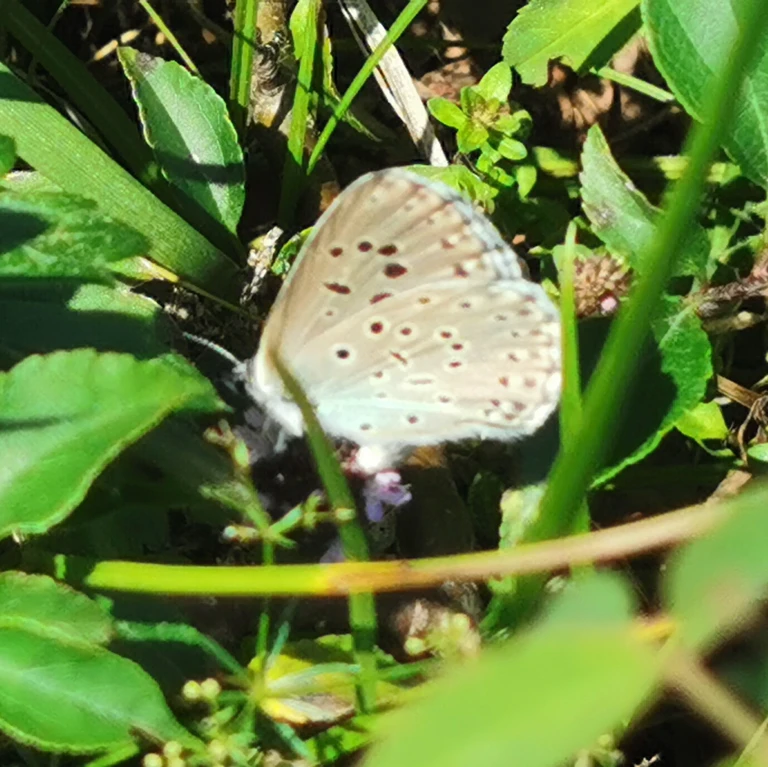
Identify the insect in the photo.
Phengaris arion (also Maculinea arion)
